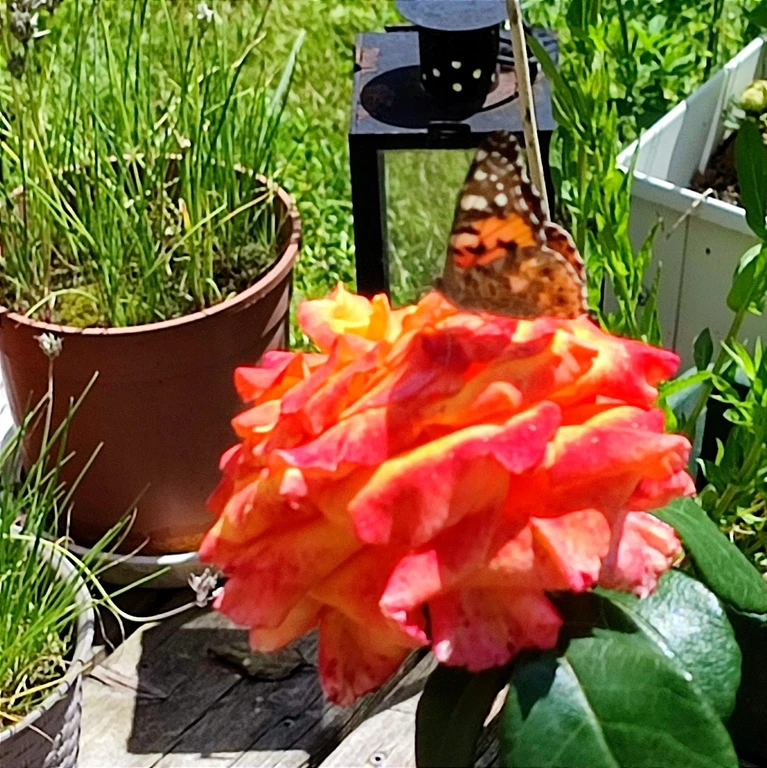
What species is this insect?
Vanessa cardui
